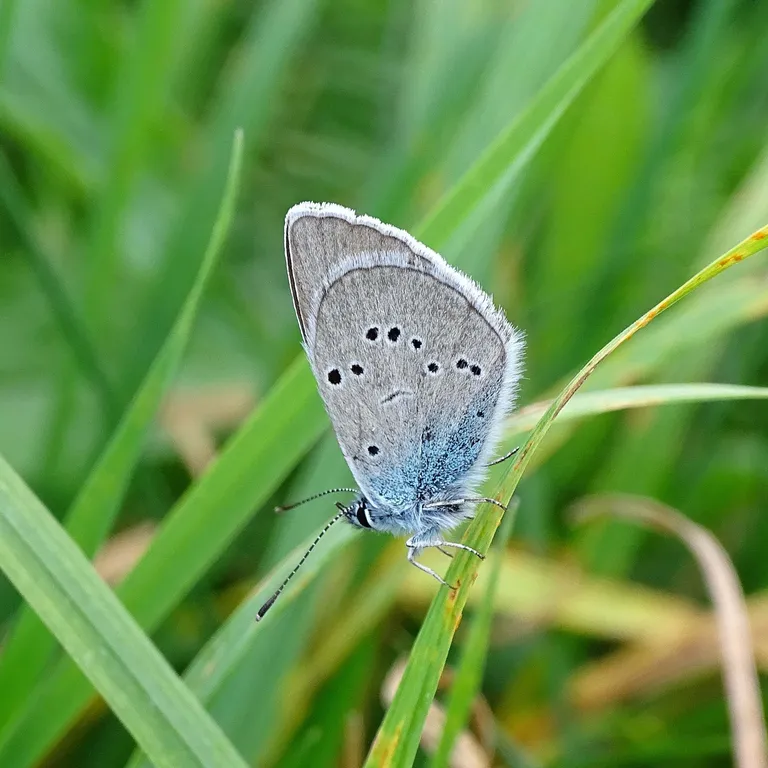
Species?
Cyaniris semiargus
